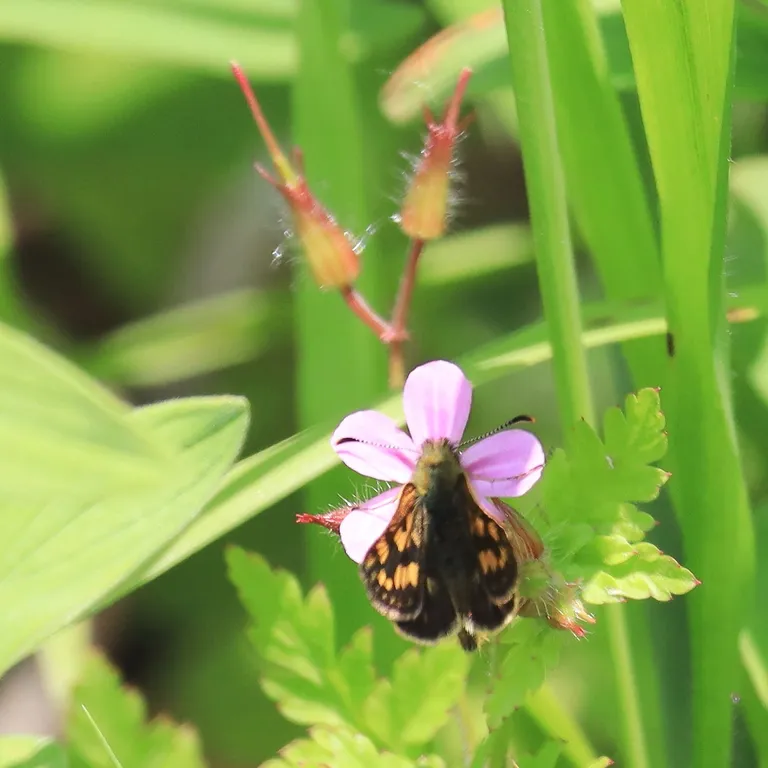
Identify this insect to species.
Carterocephalus palaemon
